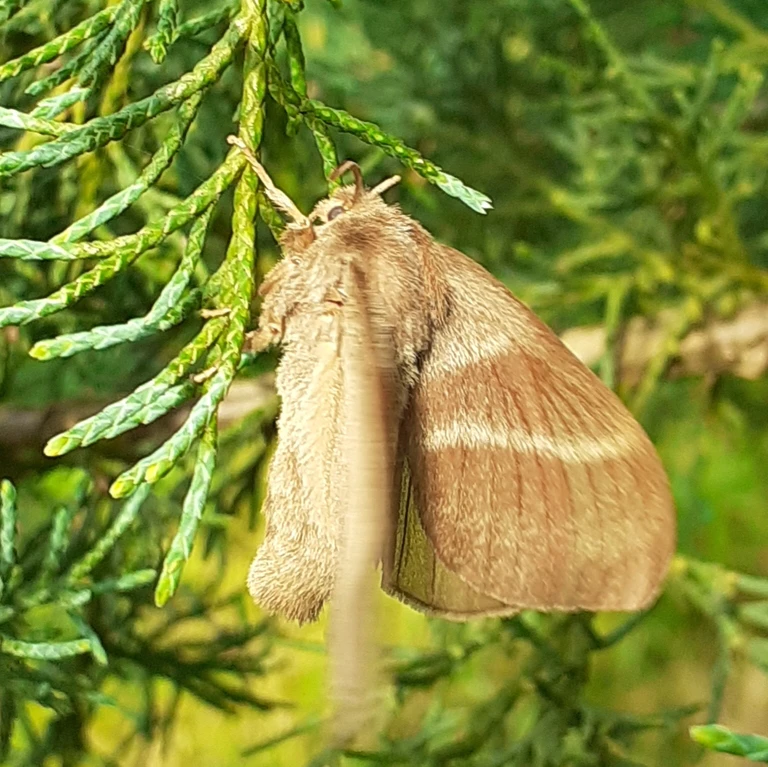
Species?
Macrothylacia rubi
